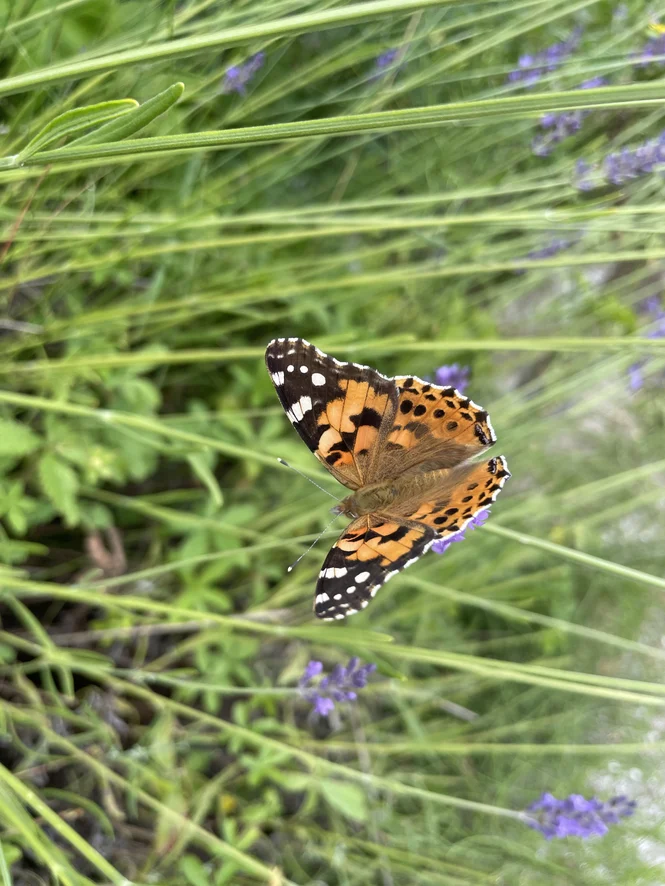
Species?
Vanessa cardui
